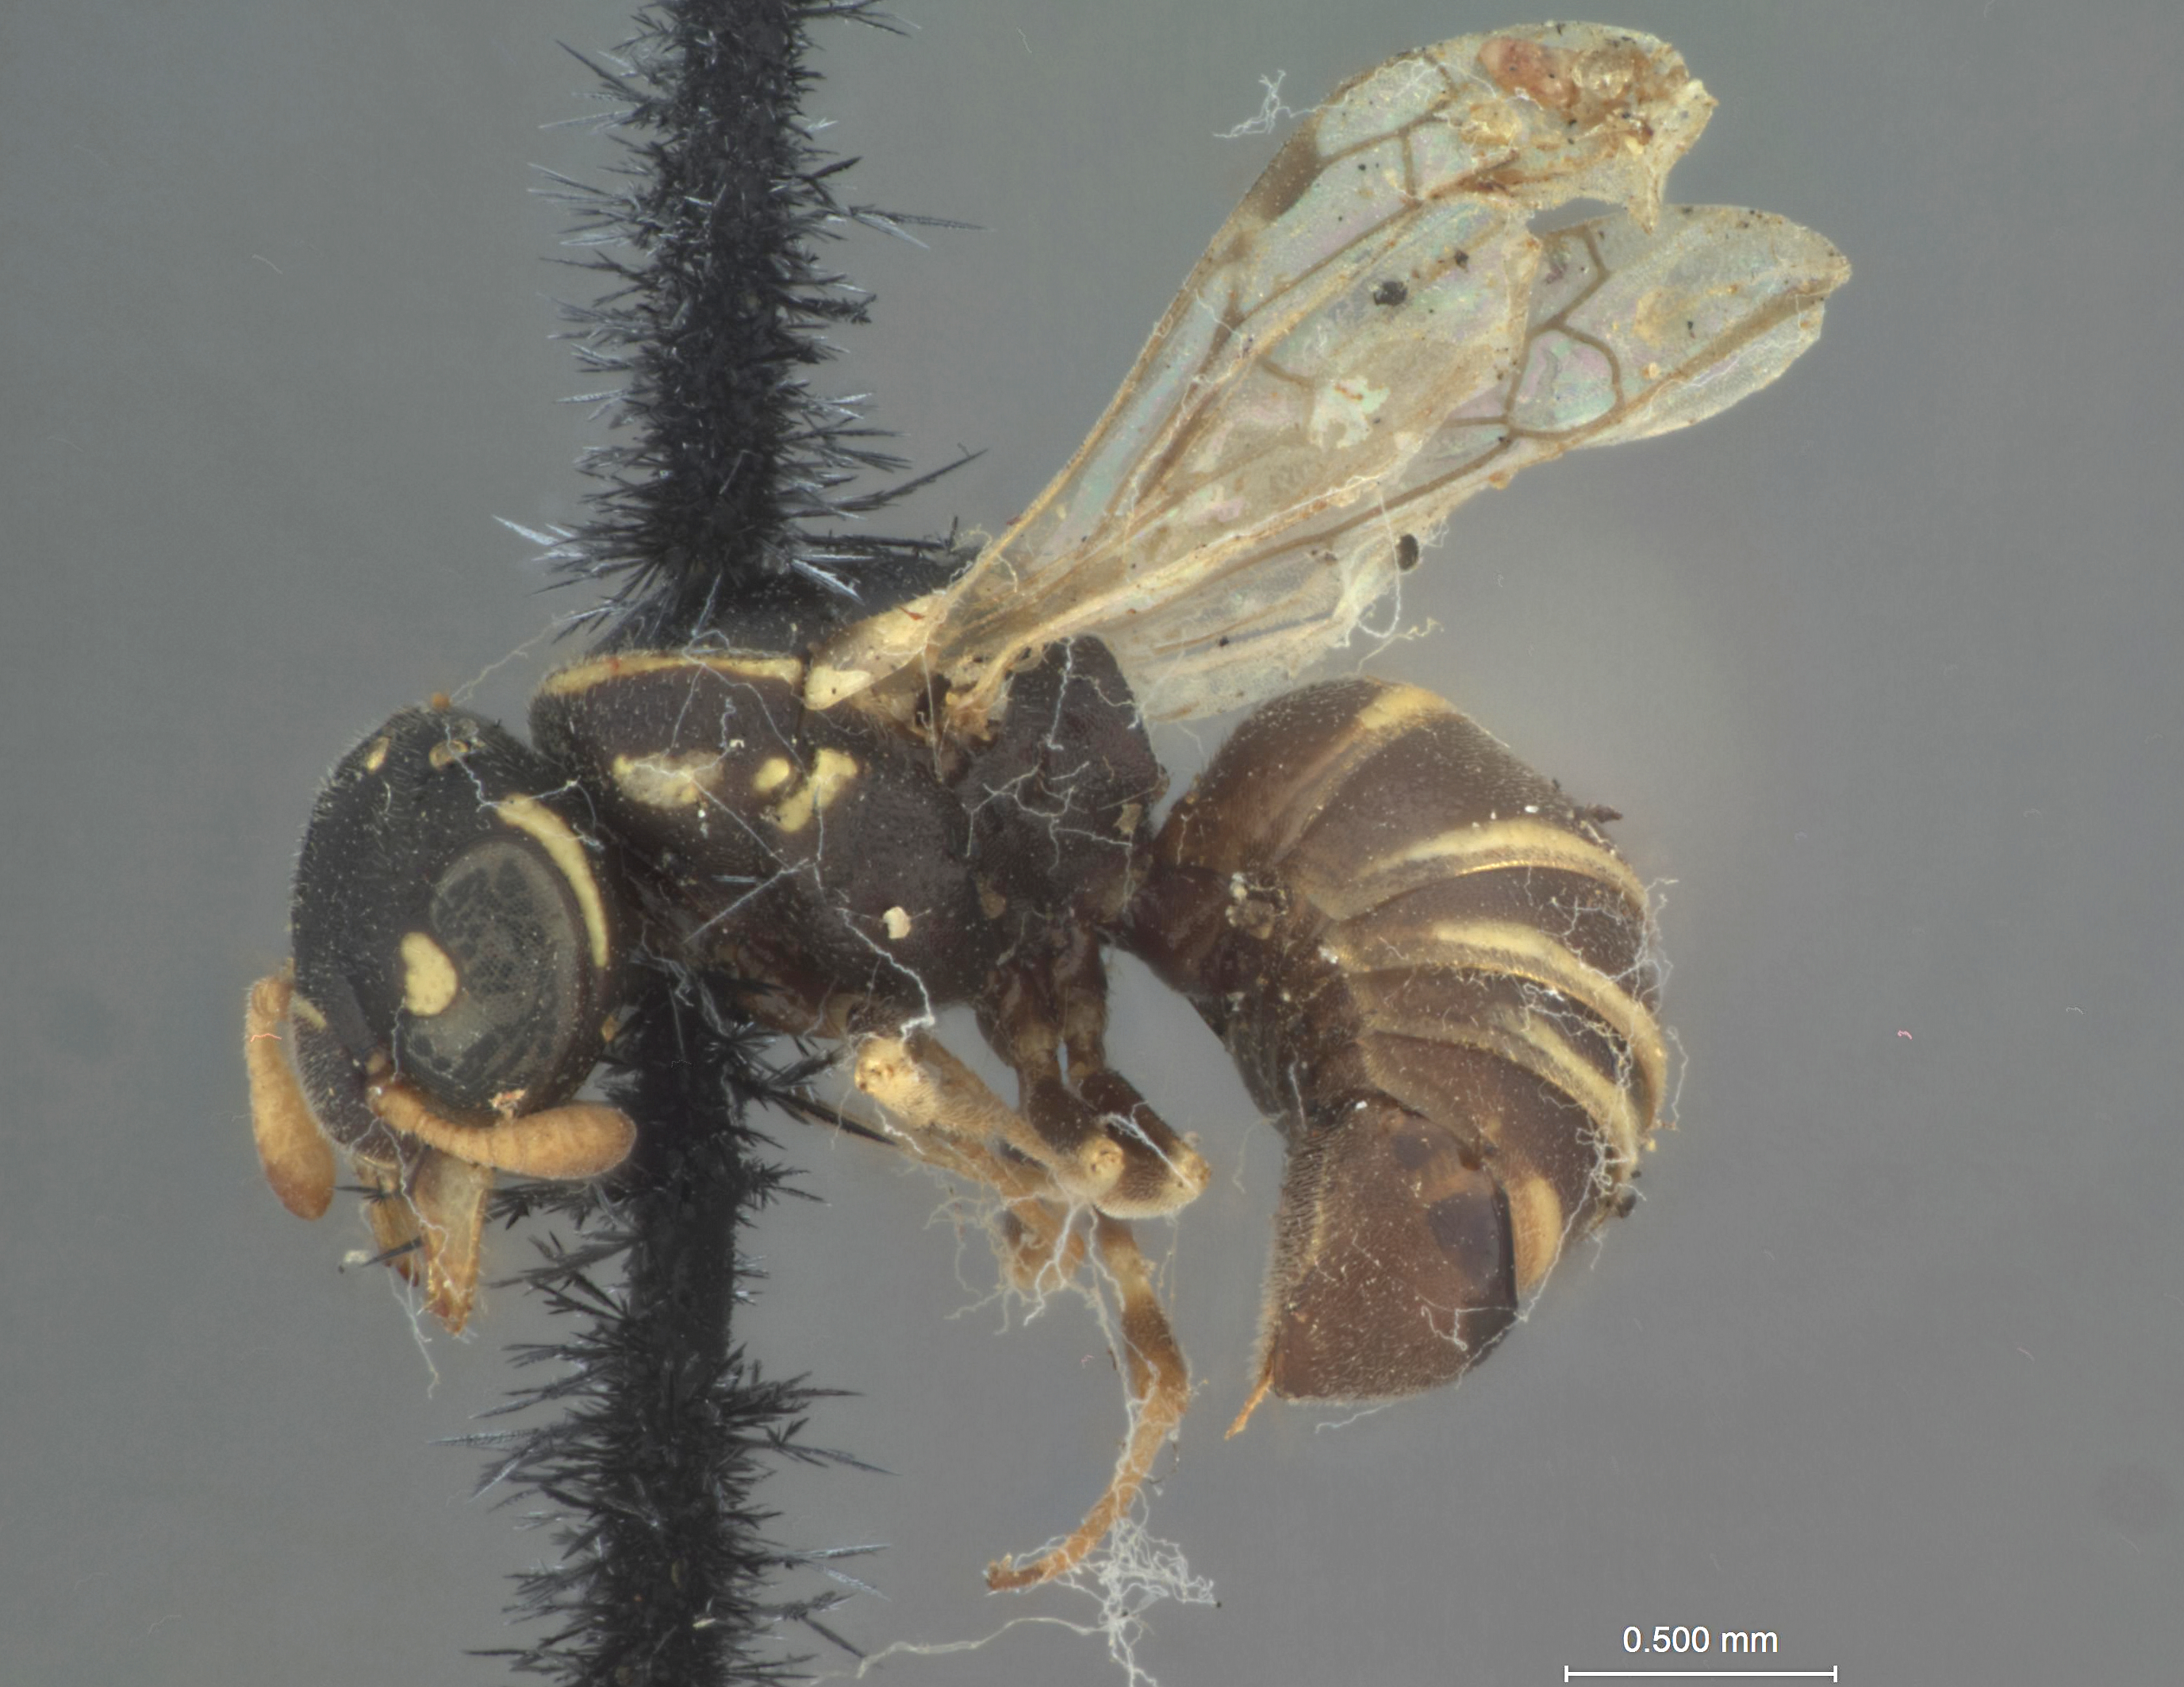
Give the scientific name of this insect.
Quartiniodes hetaira
